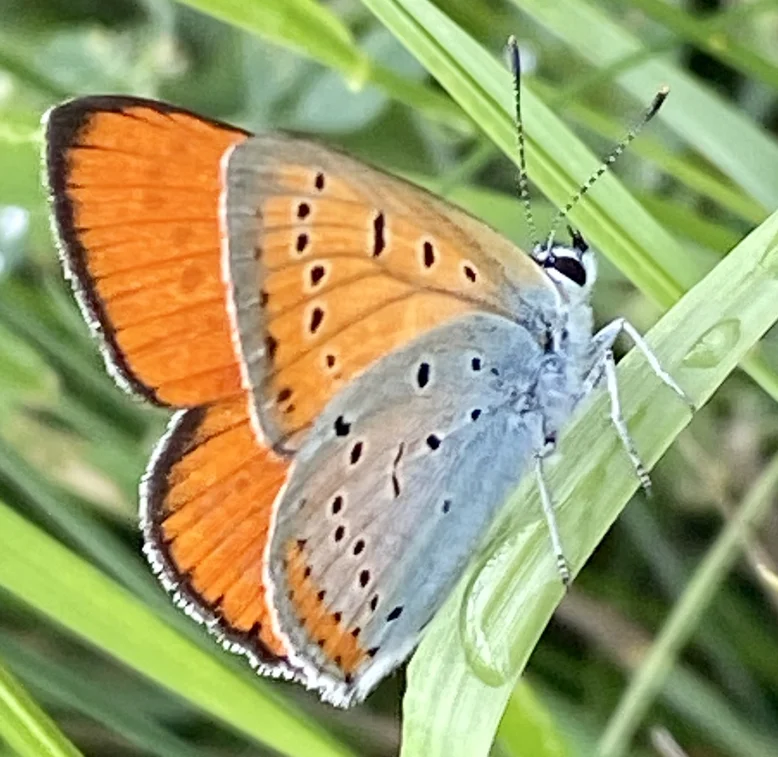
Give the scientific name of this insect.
Lycaena dispar
